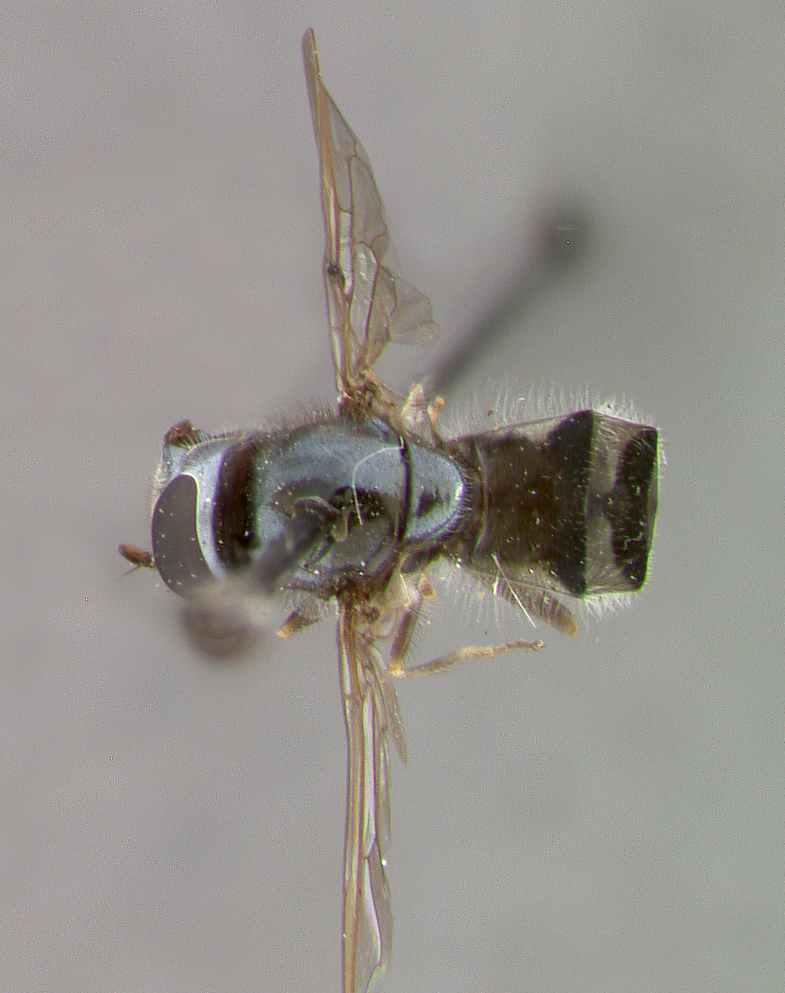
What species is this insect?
Melanostoma chaetopoda
